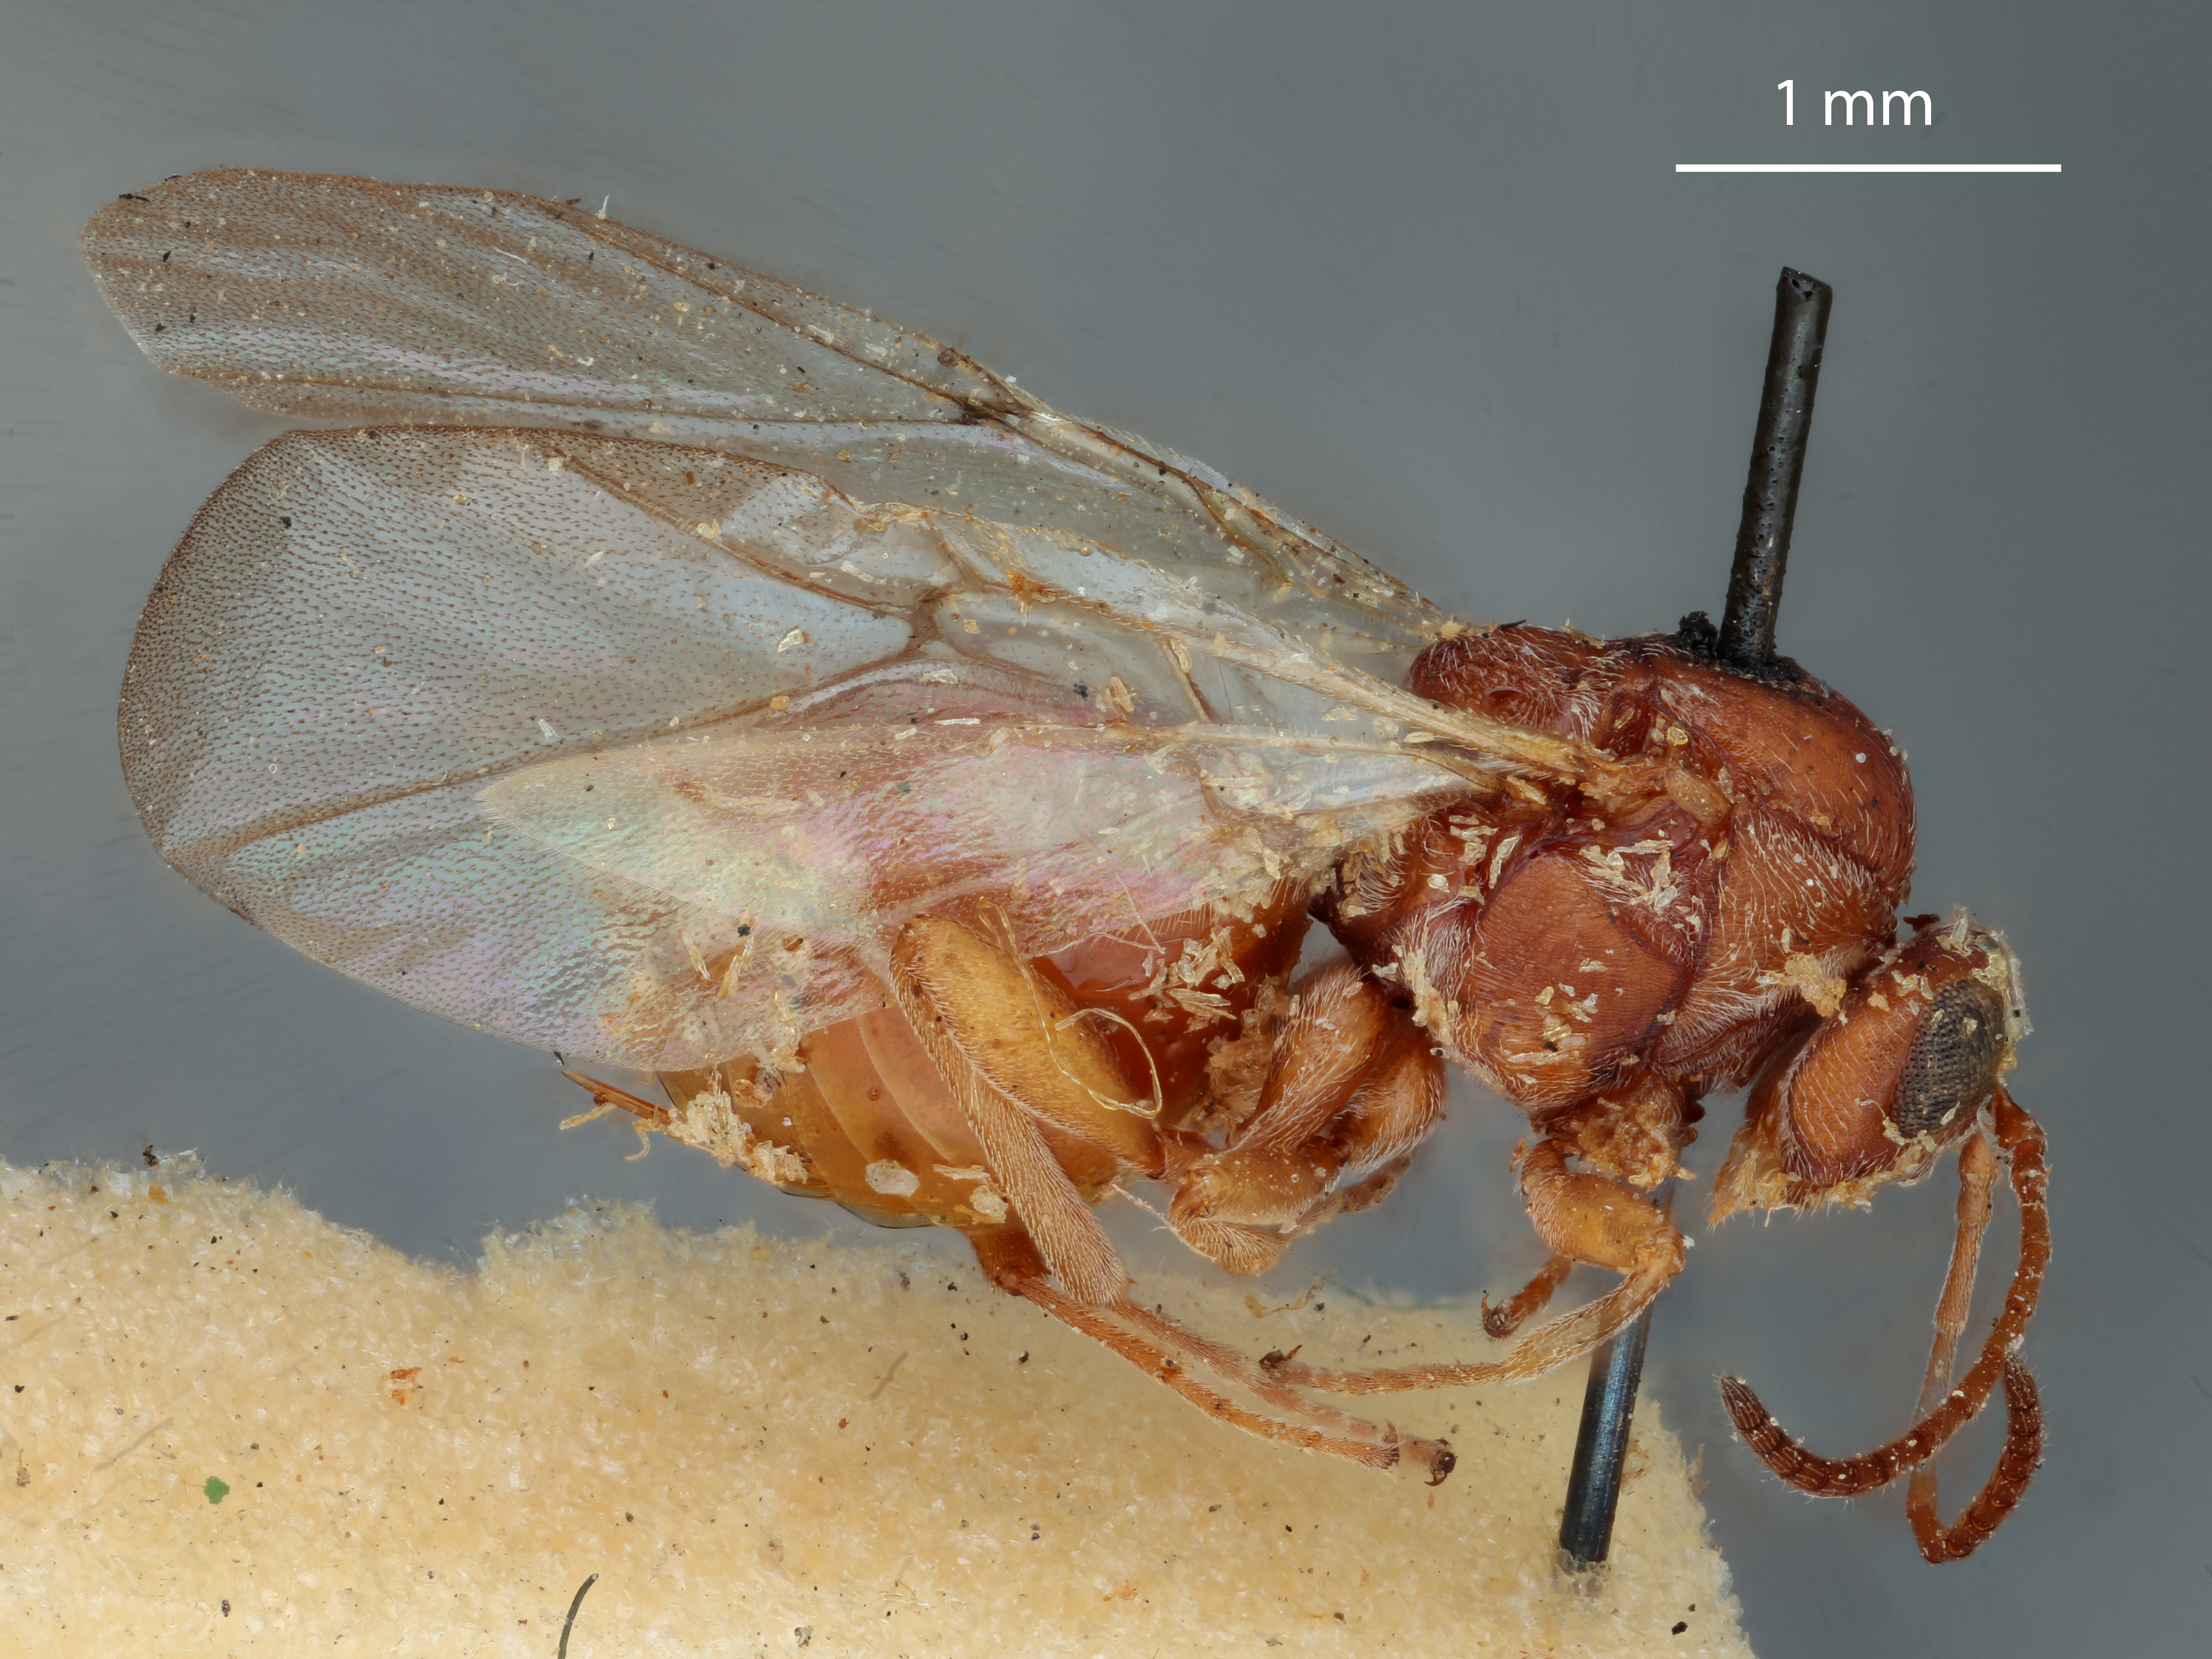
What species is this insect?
Andricus chrysolepidis
